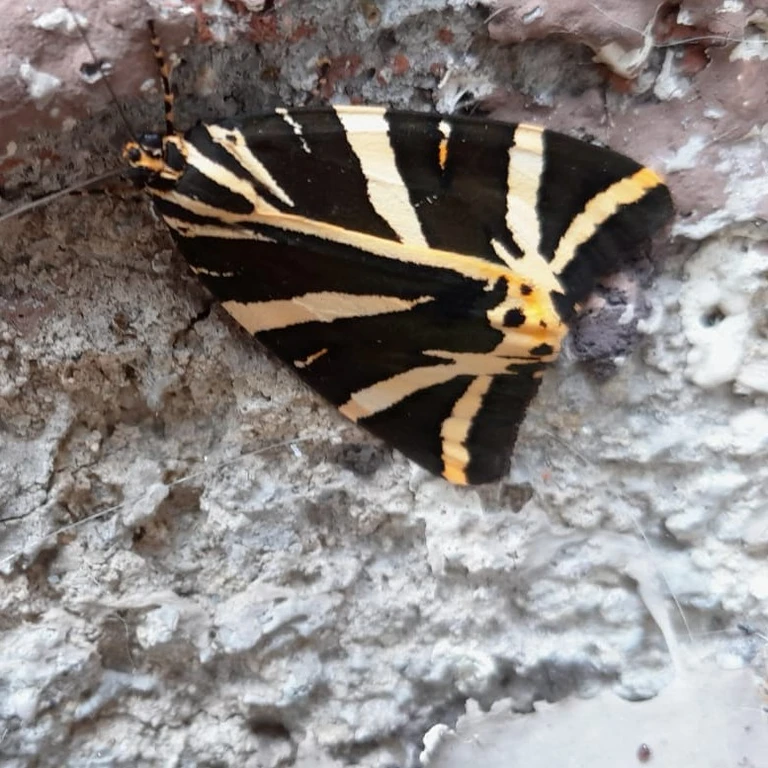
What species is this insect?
Euplagia quadripunctaria
